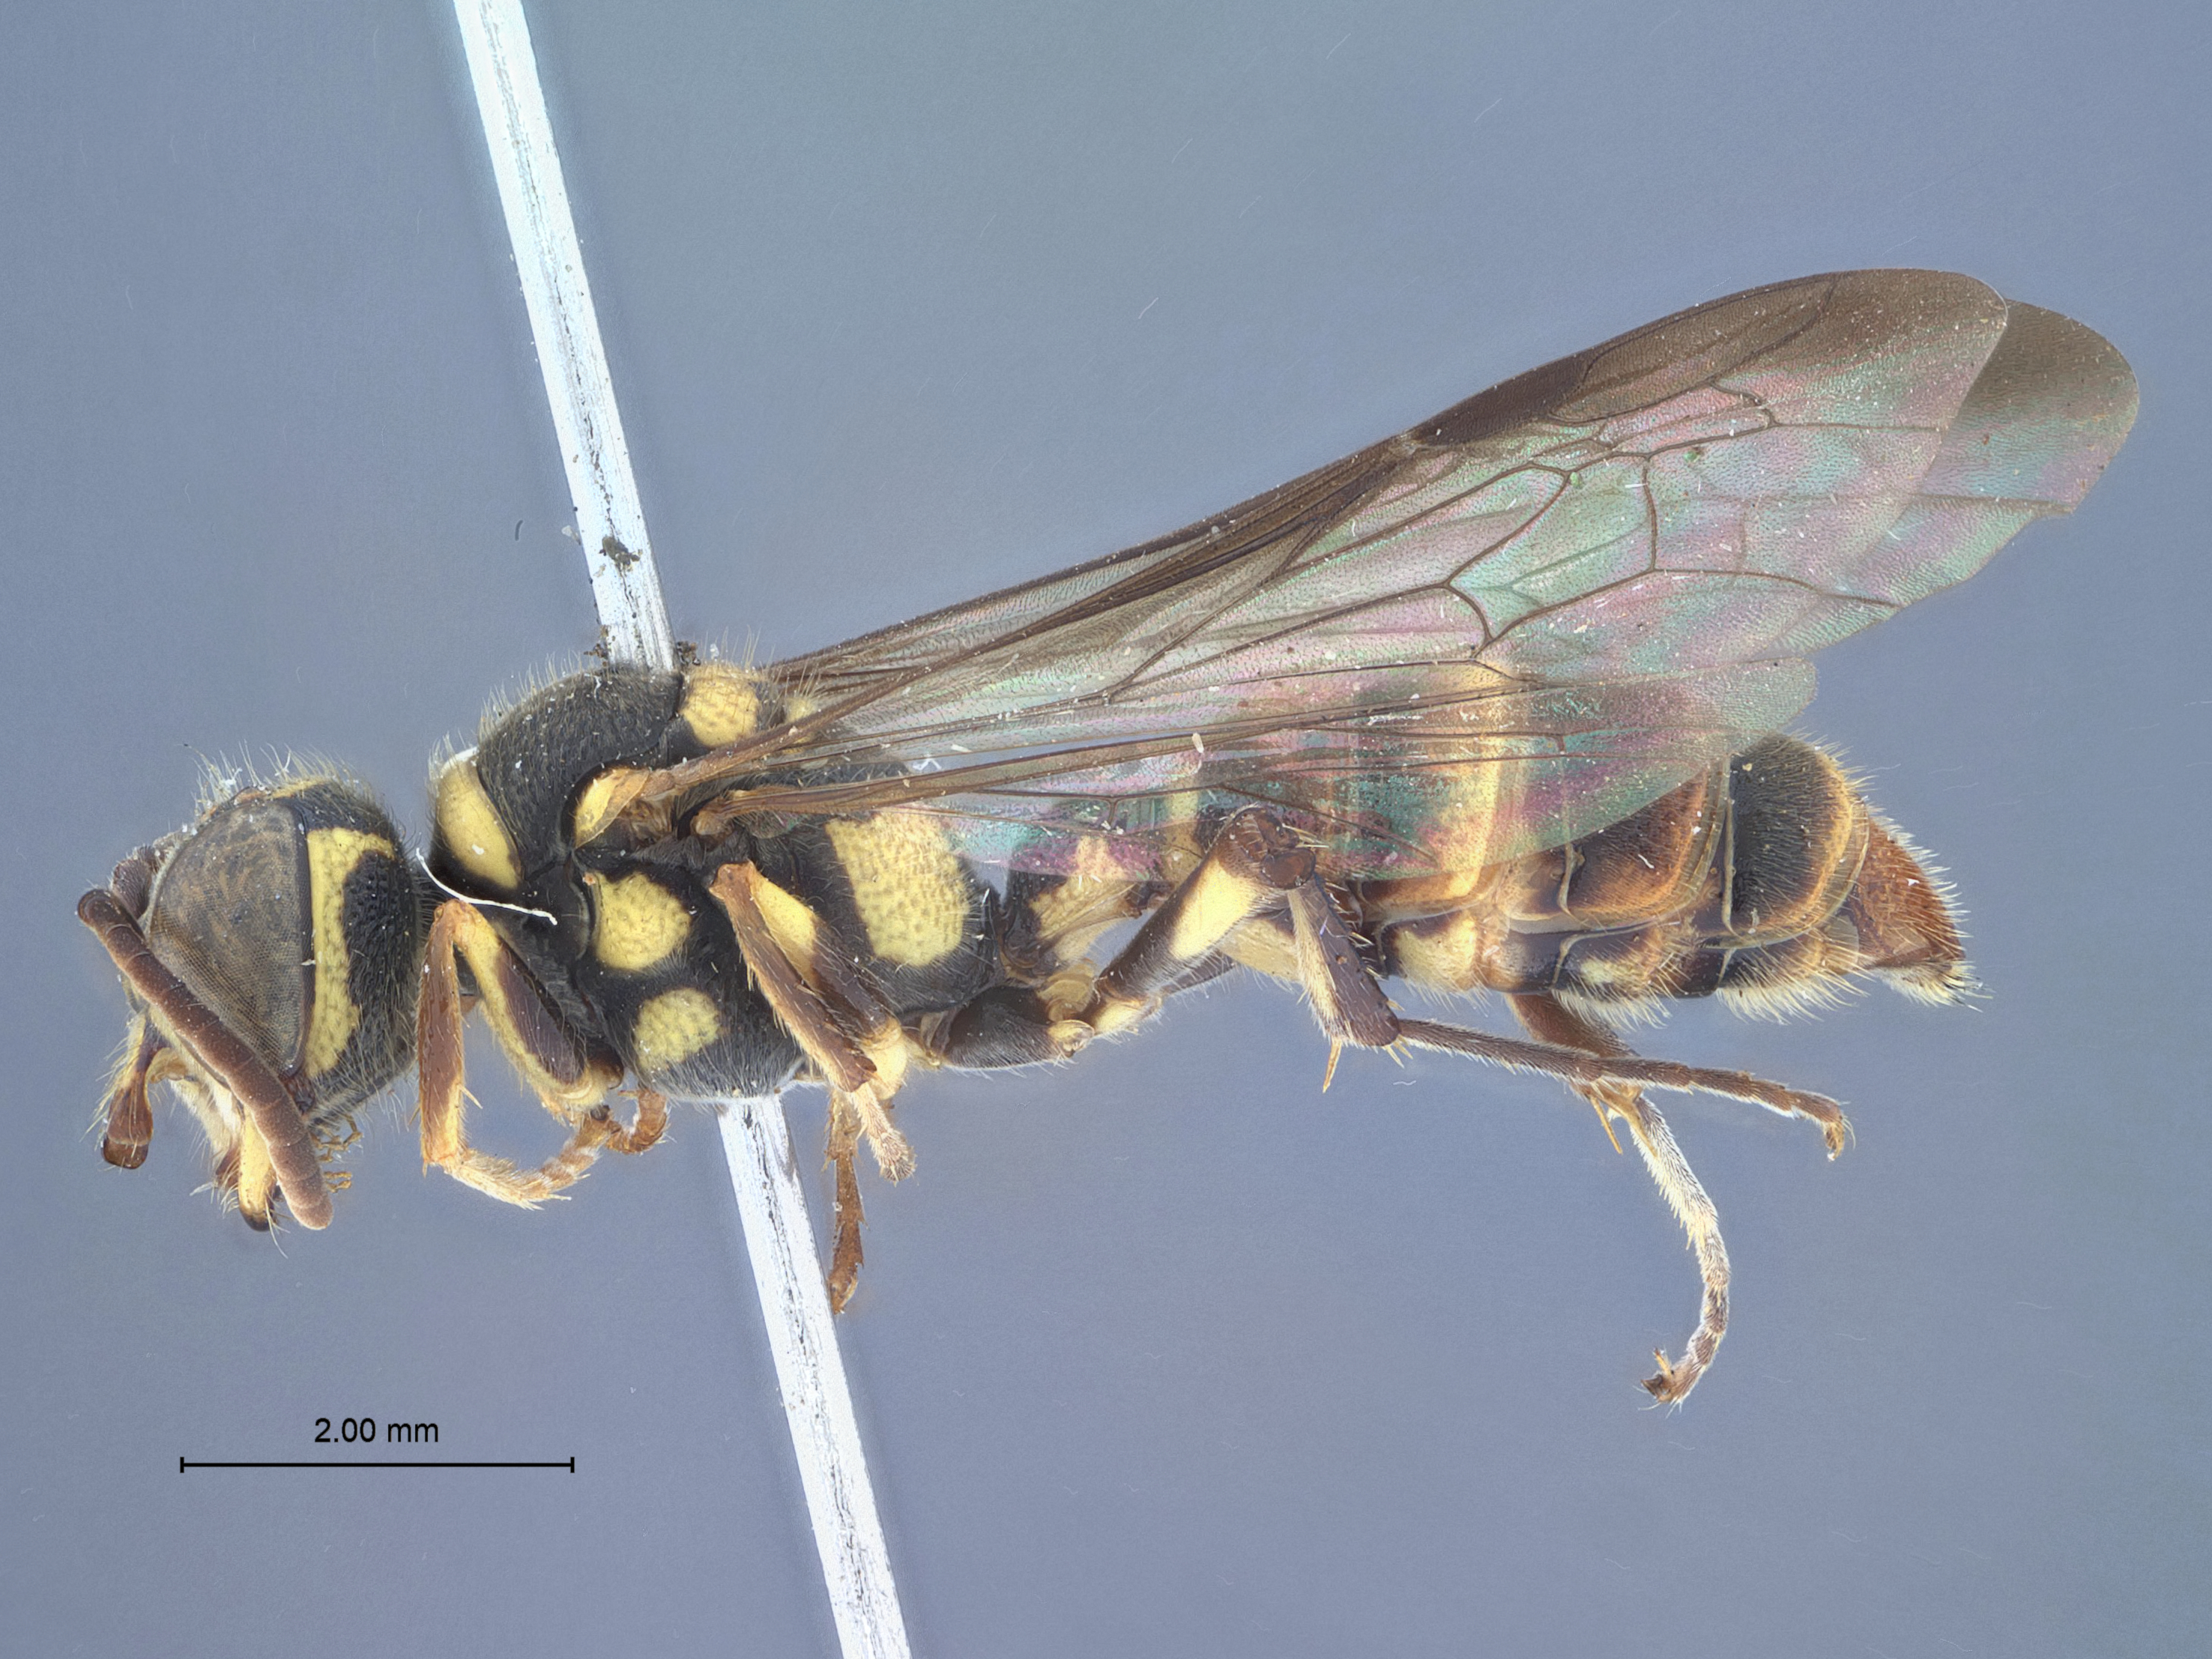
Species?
Cerceris spatulata
